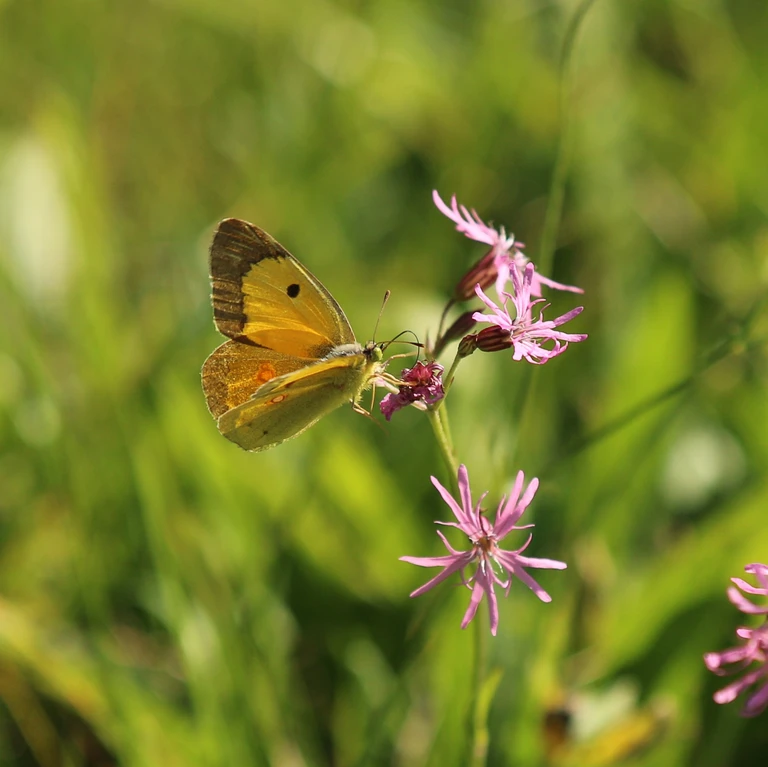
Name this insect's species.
Colias croceus
